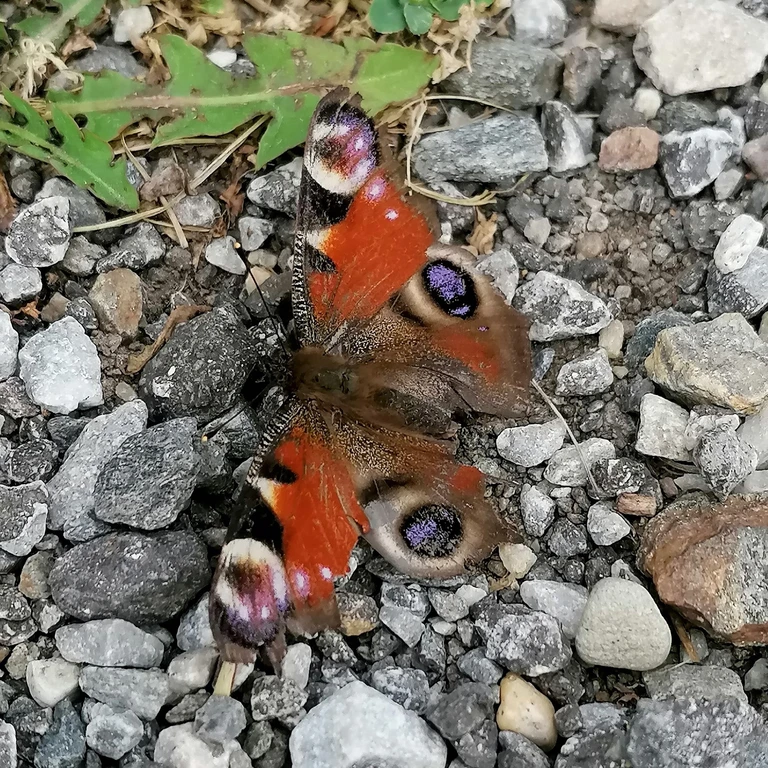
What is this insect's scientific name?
Aglais io
